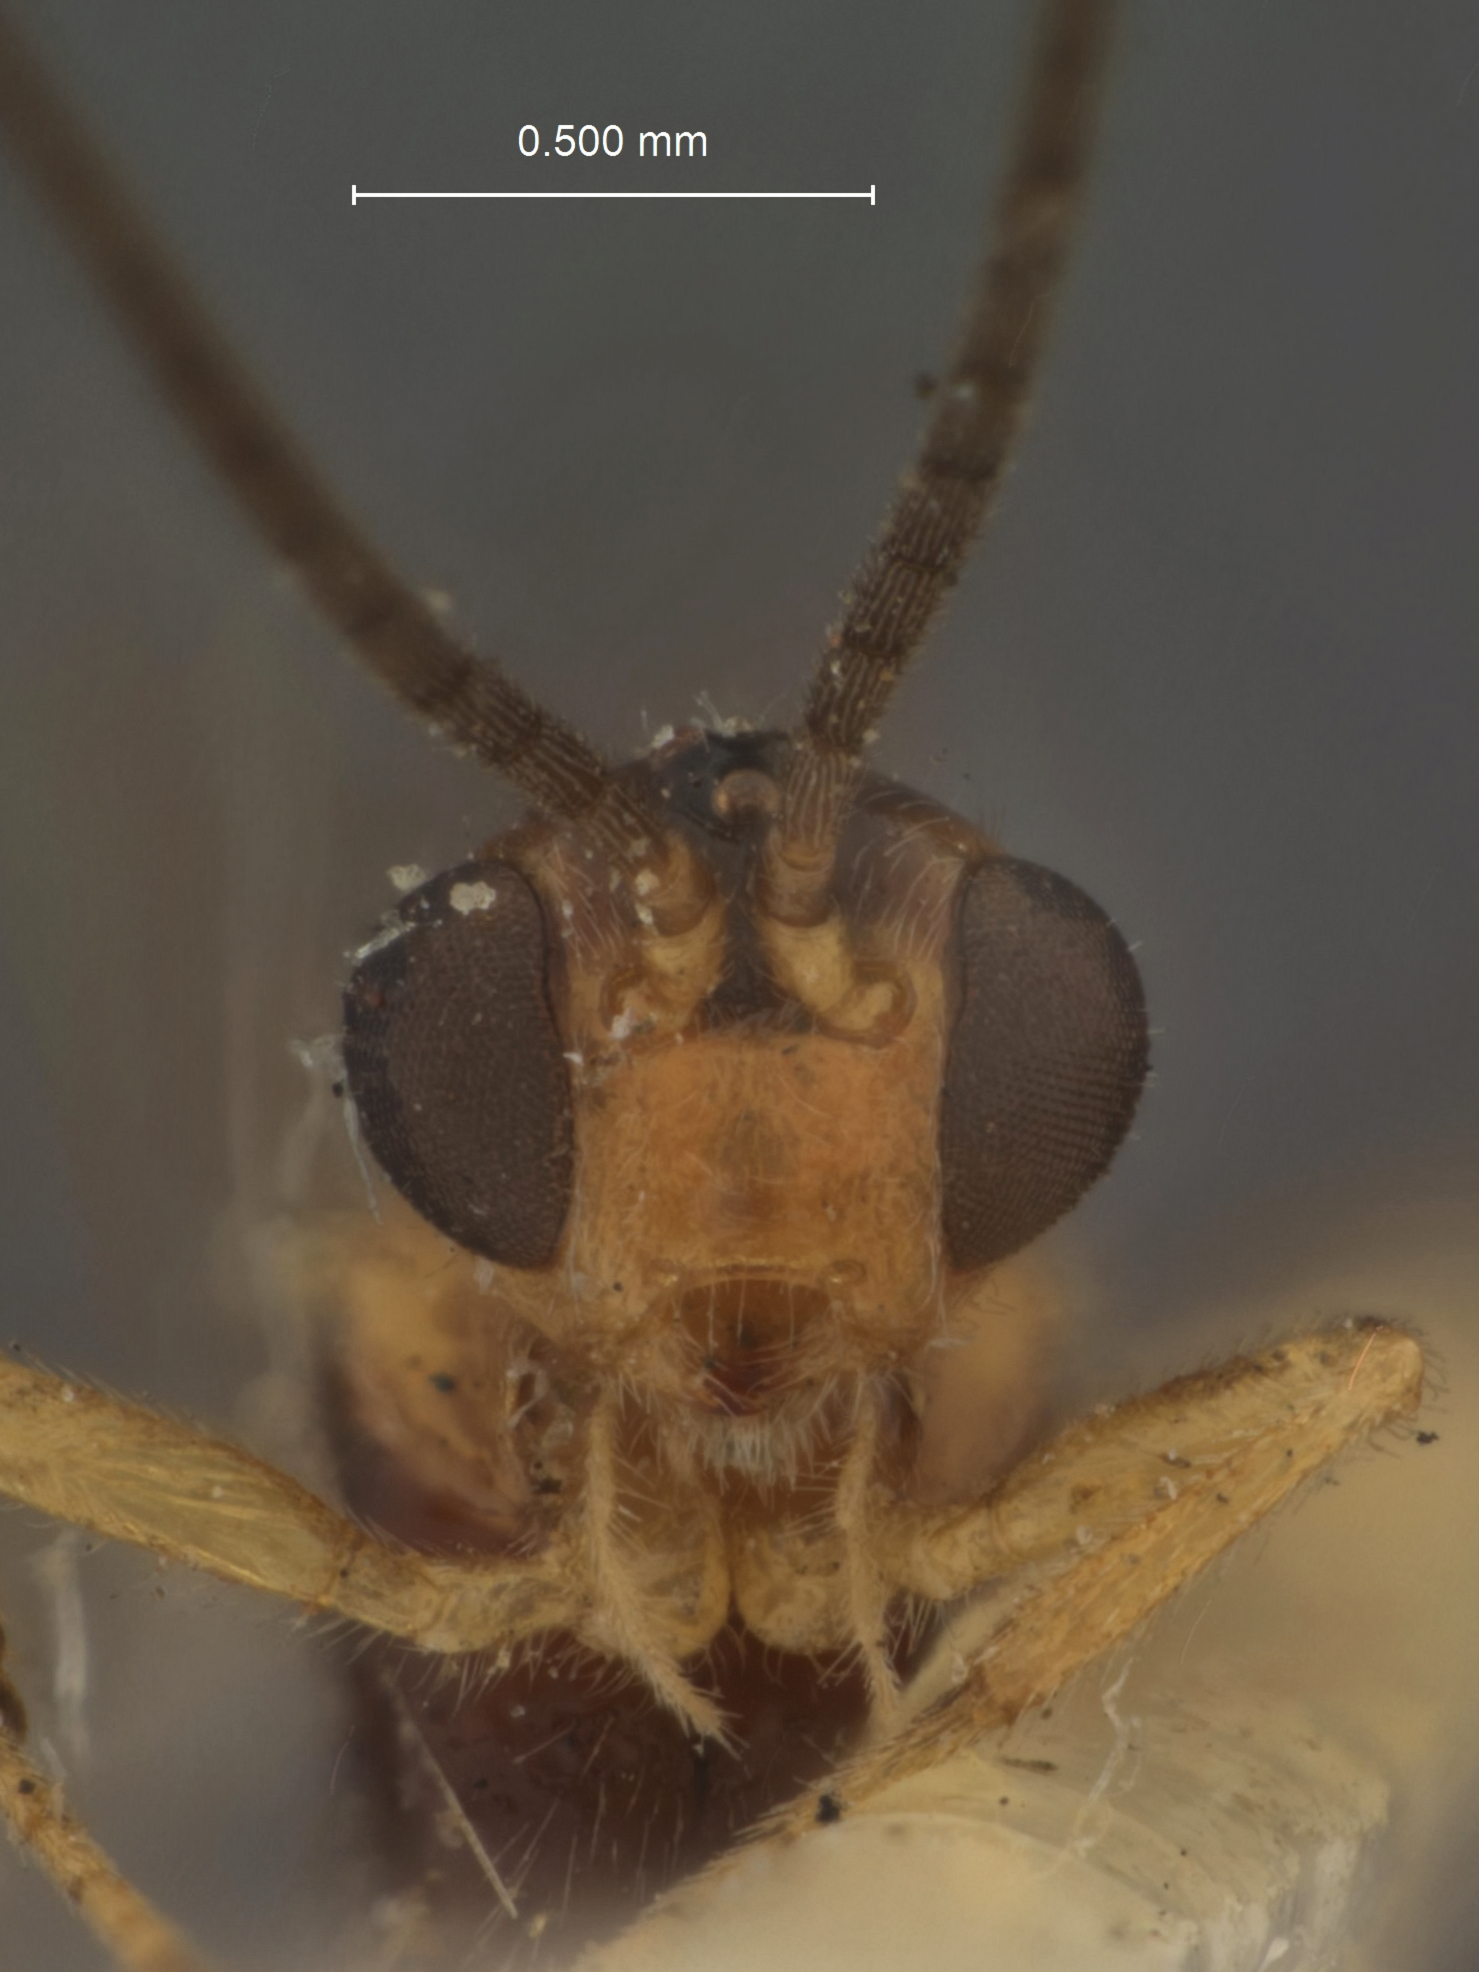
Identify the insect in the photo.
Microbracon montowesi
